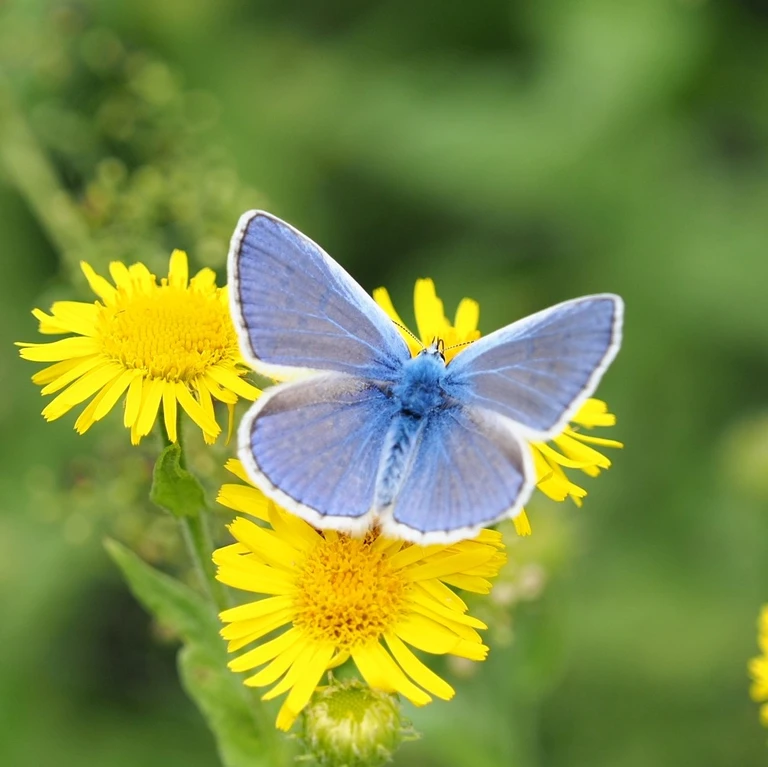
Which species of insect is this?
Polyommatus icarus
